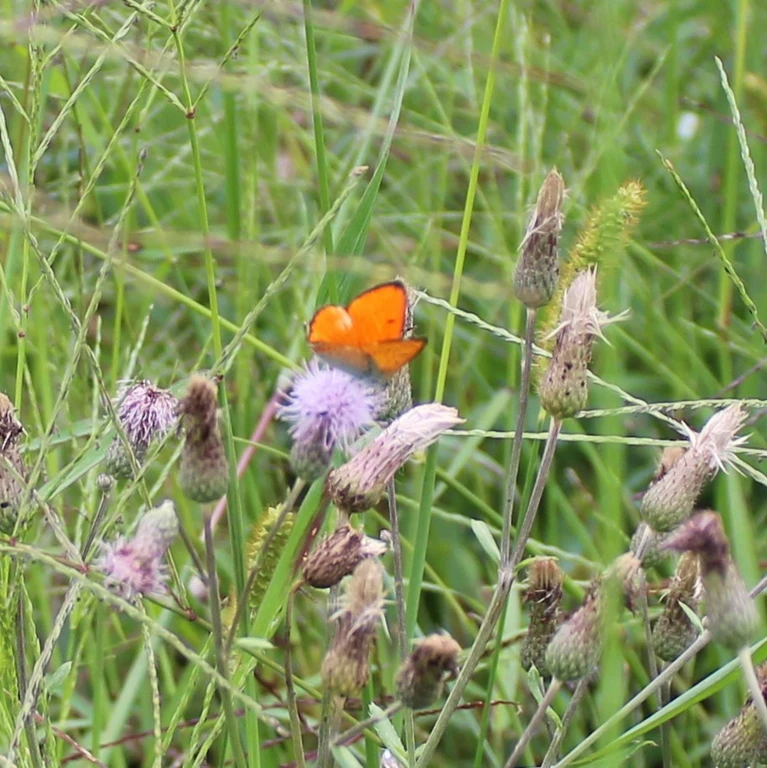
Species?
Lycaena dispar
